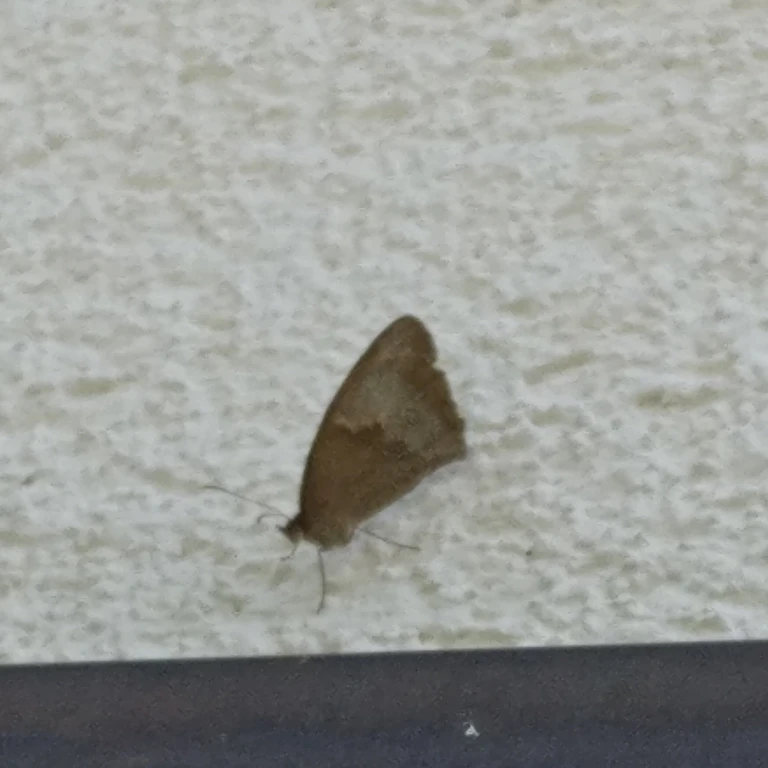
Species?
Maniola jurtina
